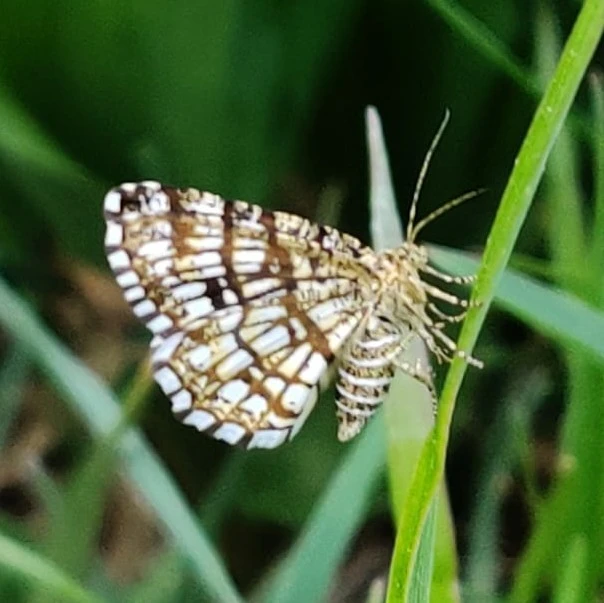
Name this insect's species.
Chiasmia clathrata
